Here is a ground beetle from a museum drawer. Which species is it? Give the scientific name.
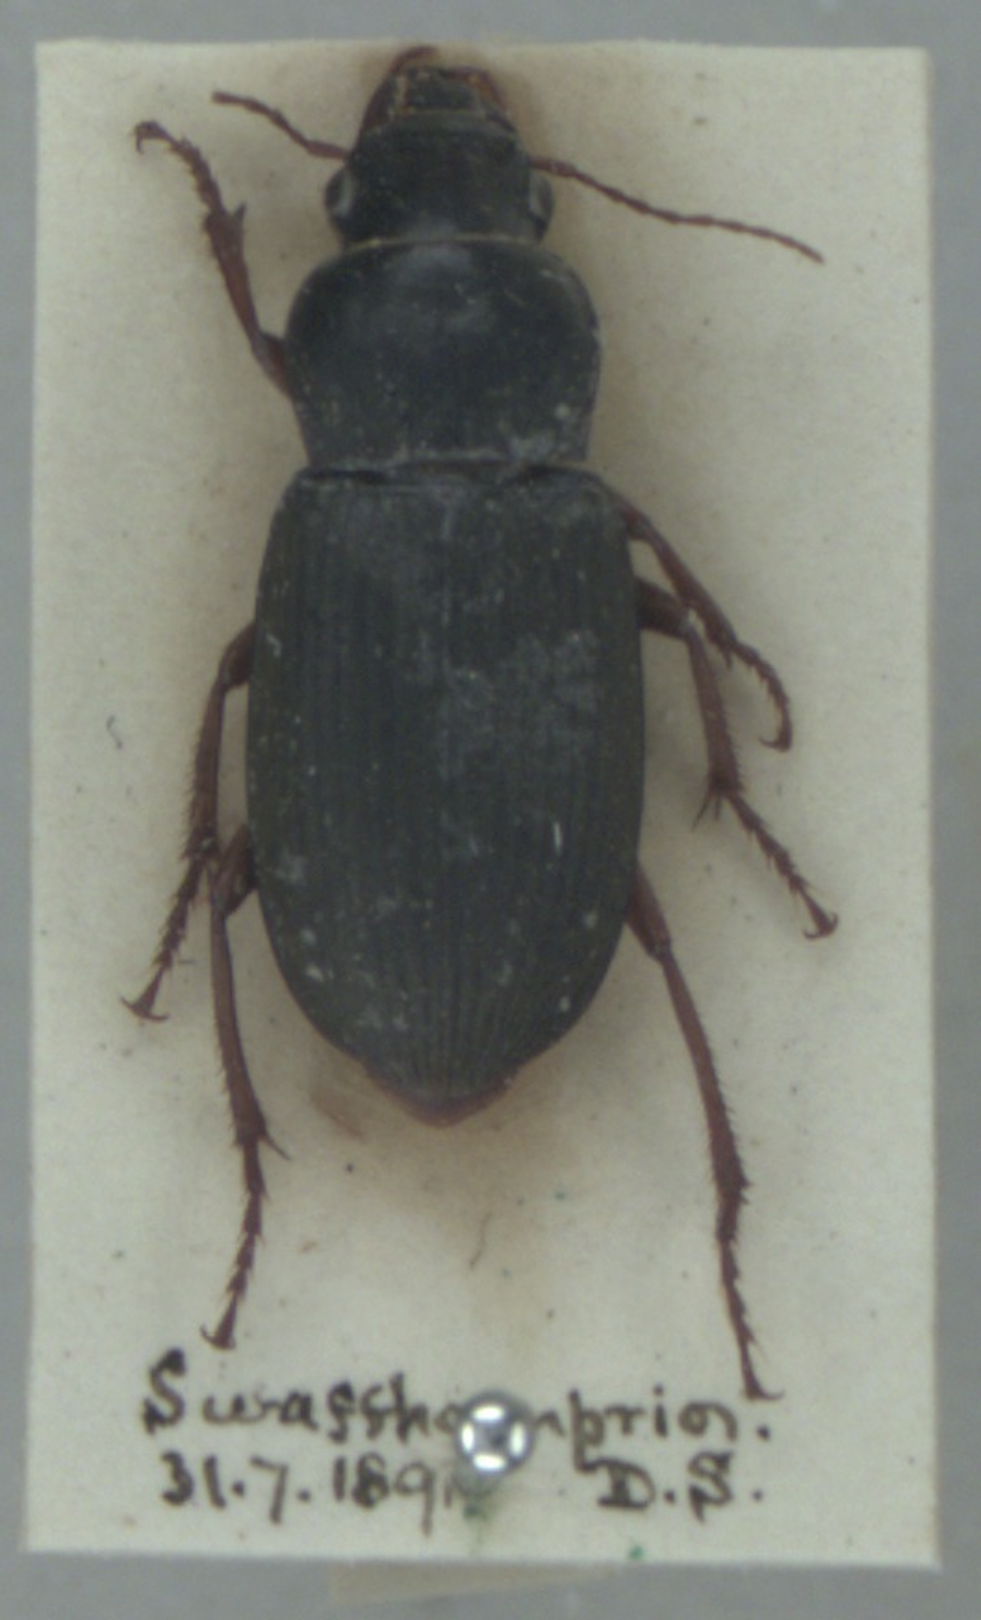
Harpalus rufipes
